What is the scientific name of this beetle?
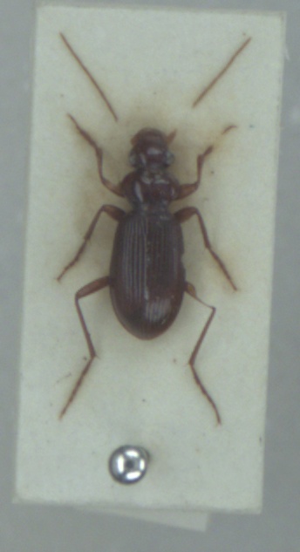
Leistus ferrugineus
